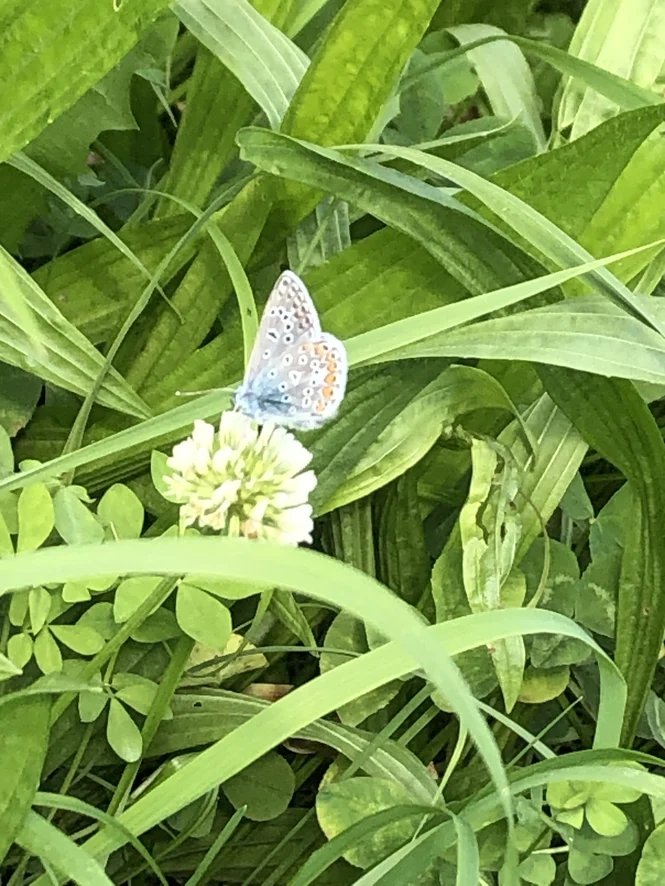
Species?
Polyommatus icarus
